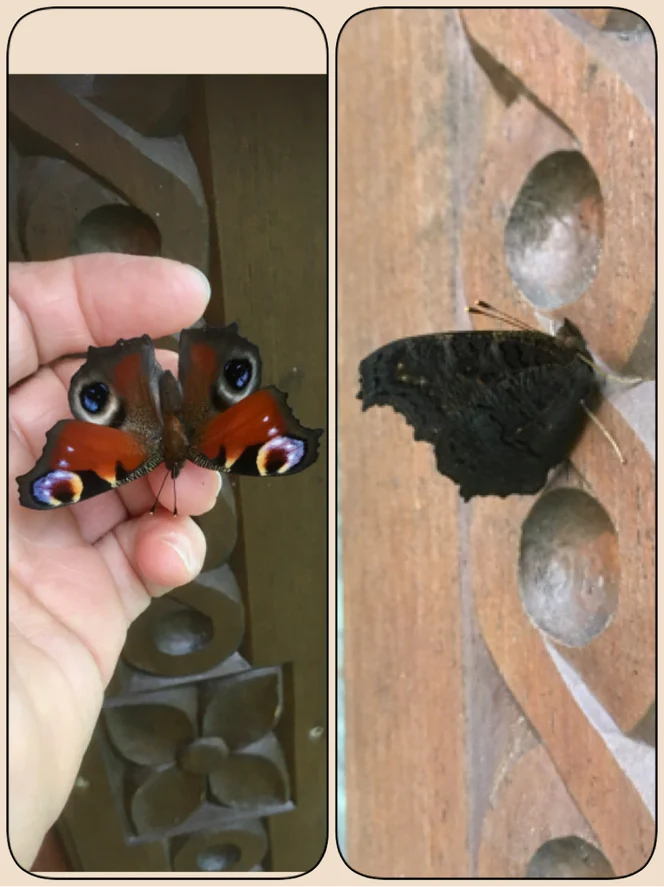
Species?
Aglais io
